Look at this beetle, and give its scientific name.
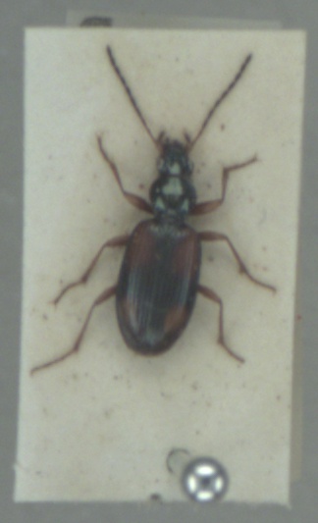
Bembidion fluviatile
